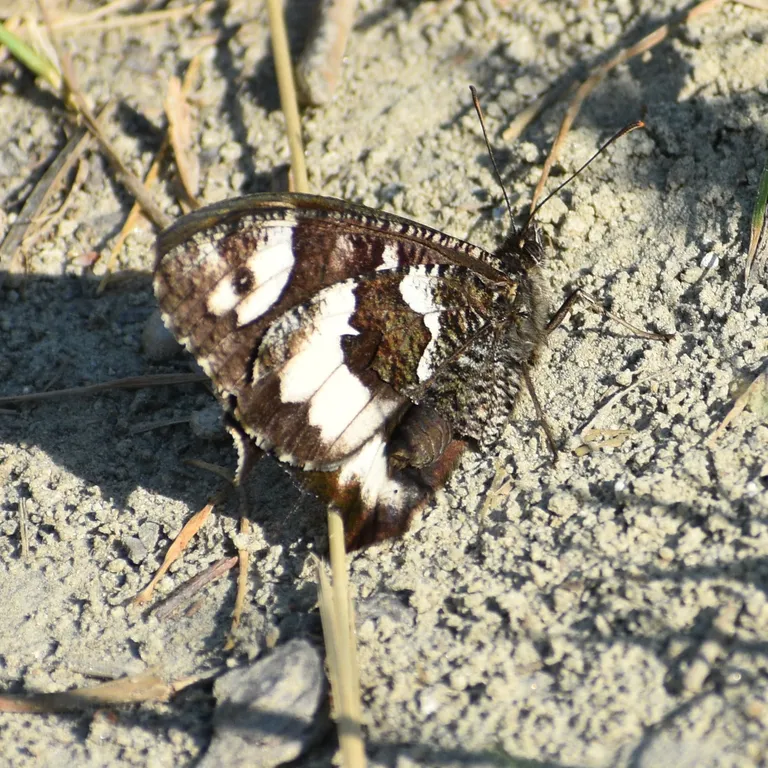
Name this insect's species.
Brintesia circe
